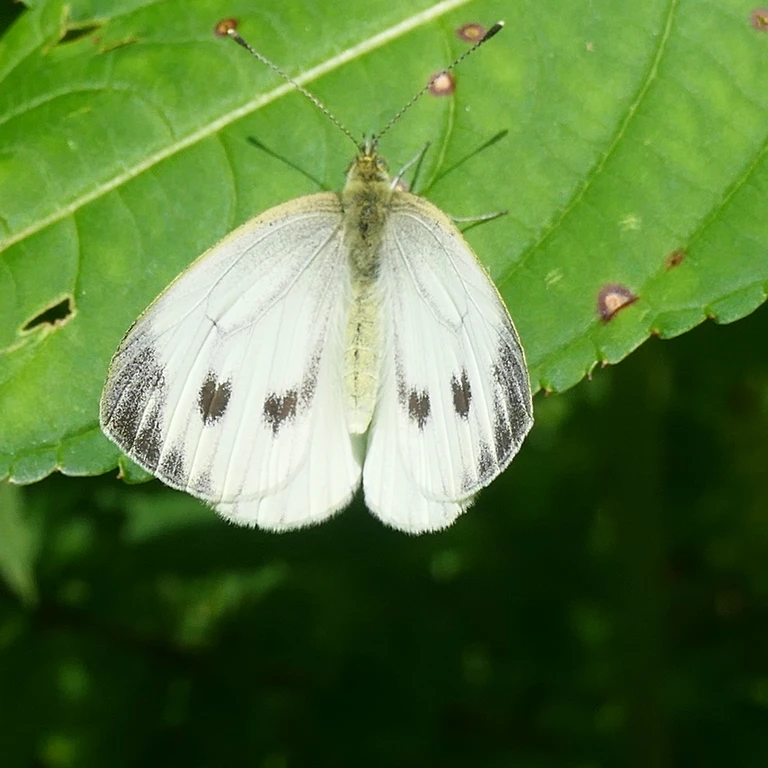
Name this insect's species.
Pieris napi
